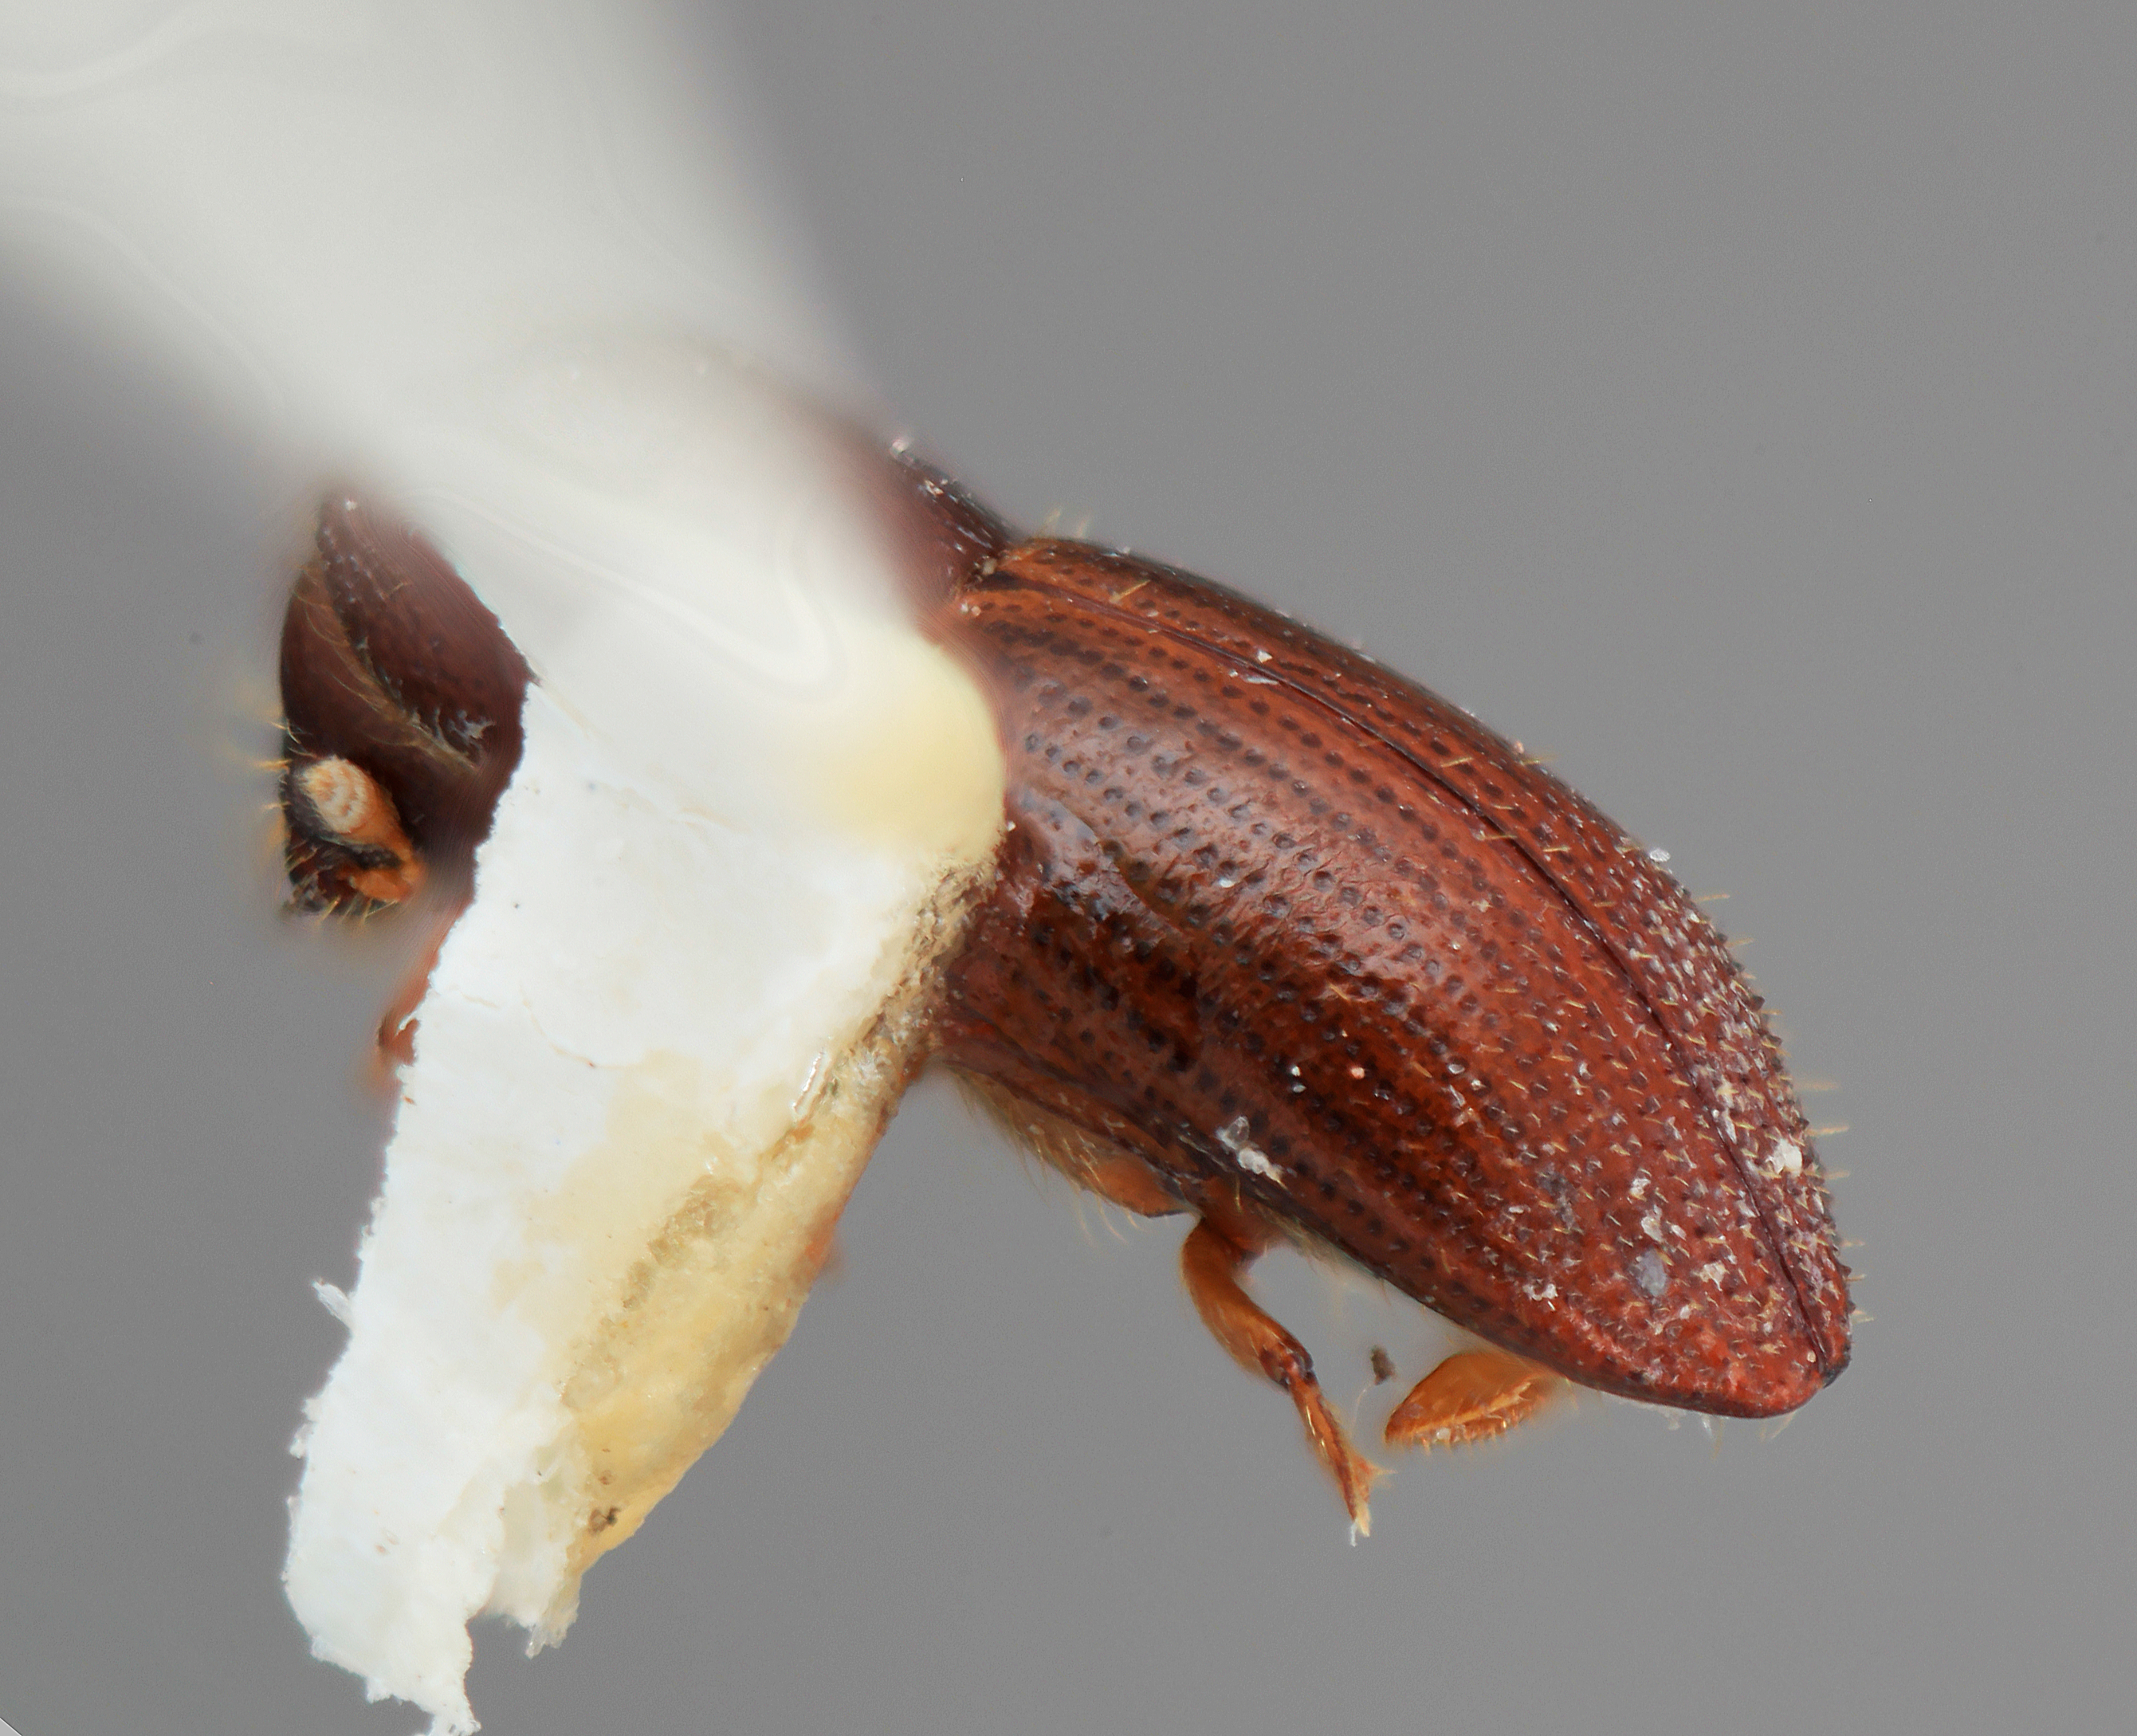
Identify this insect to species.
Xyleborus concentus
